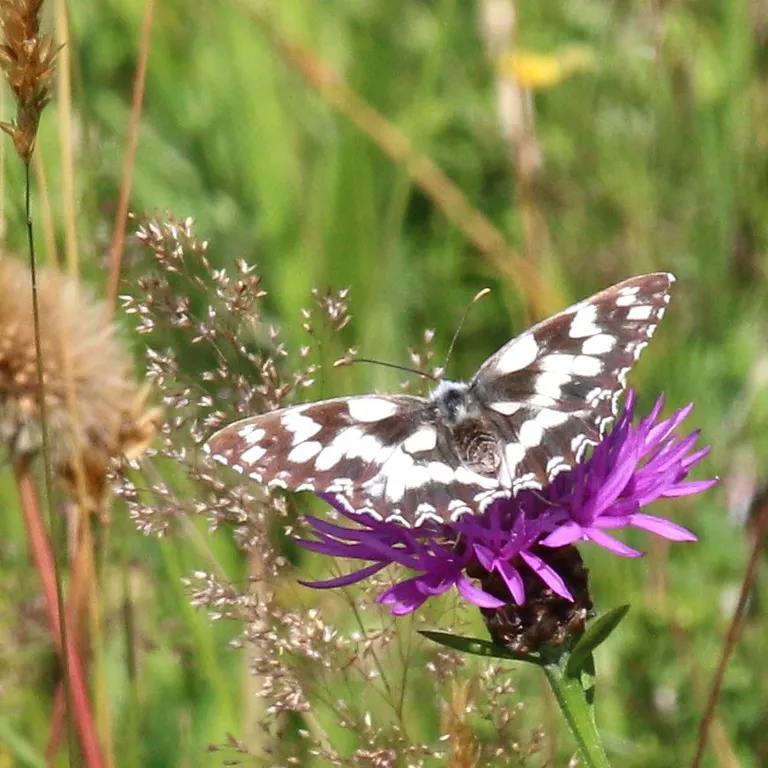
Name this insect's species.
Melanargia galathea
